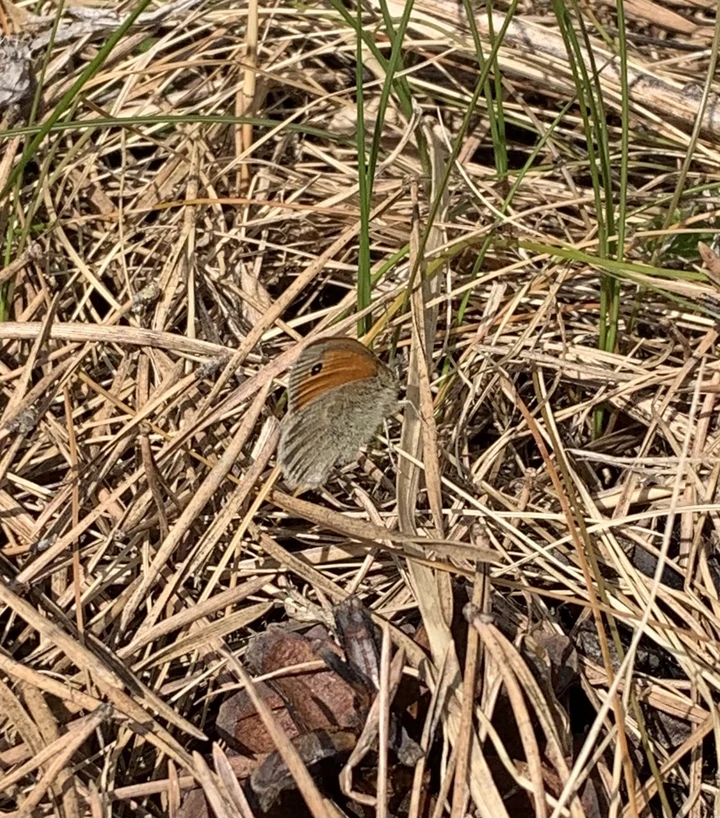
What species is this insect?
Coenonympha pamphilus
